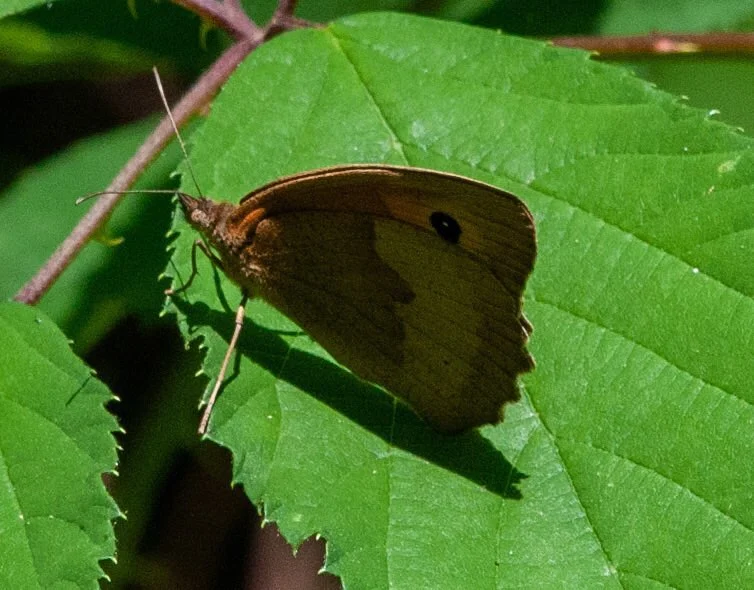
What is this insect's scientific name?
Maniola jurtina
